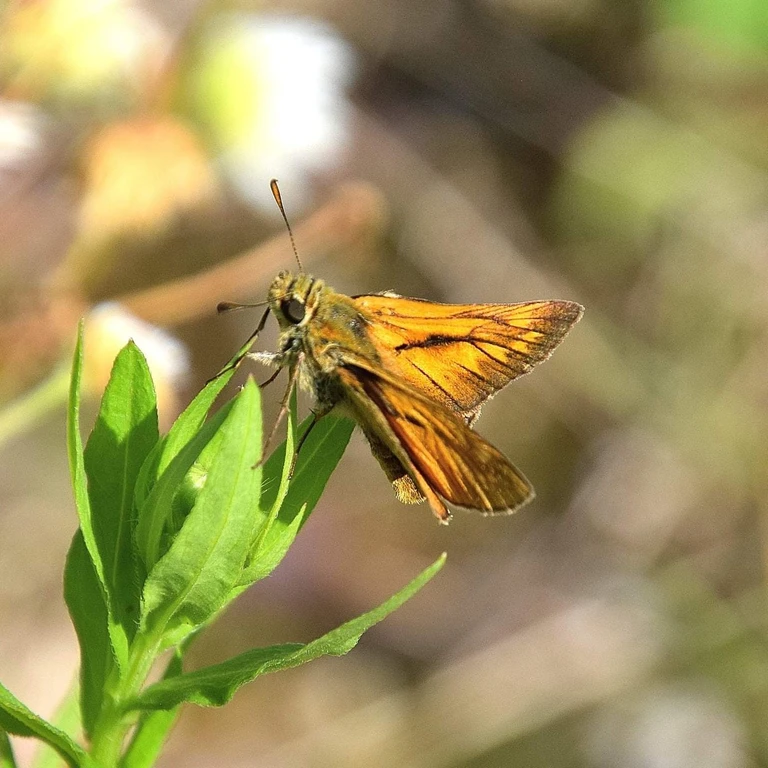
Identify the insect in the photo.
Ochlodes sylvanus (also Ochlodes venata)
